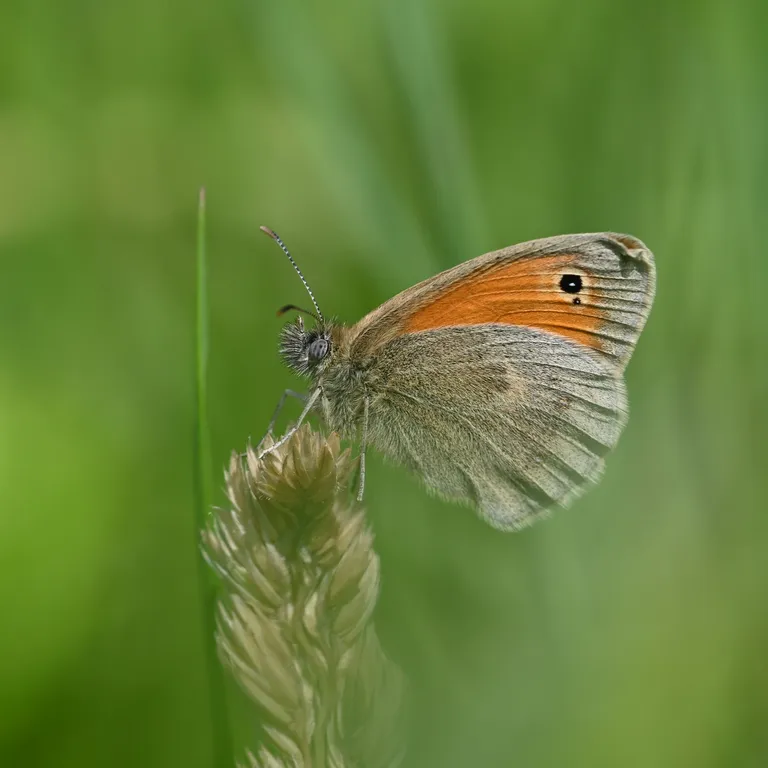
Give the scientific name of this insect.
Coenonympha pamphilus
